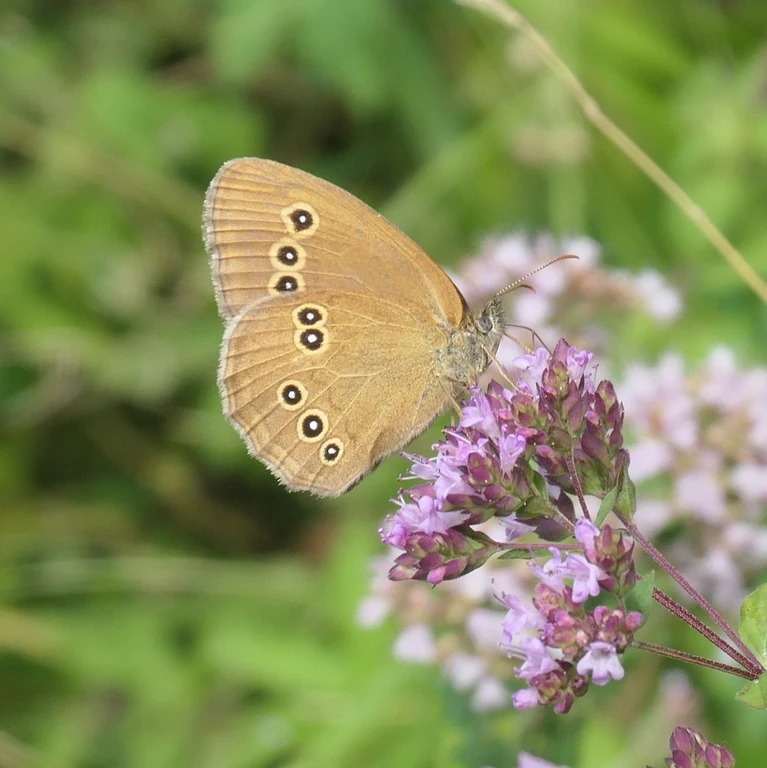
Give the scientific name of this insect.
Aphantopus hyperantus
